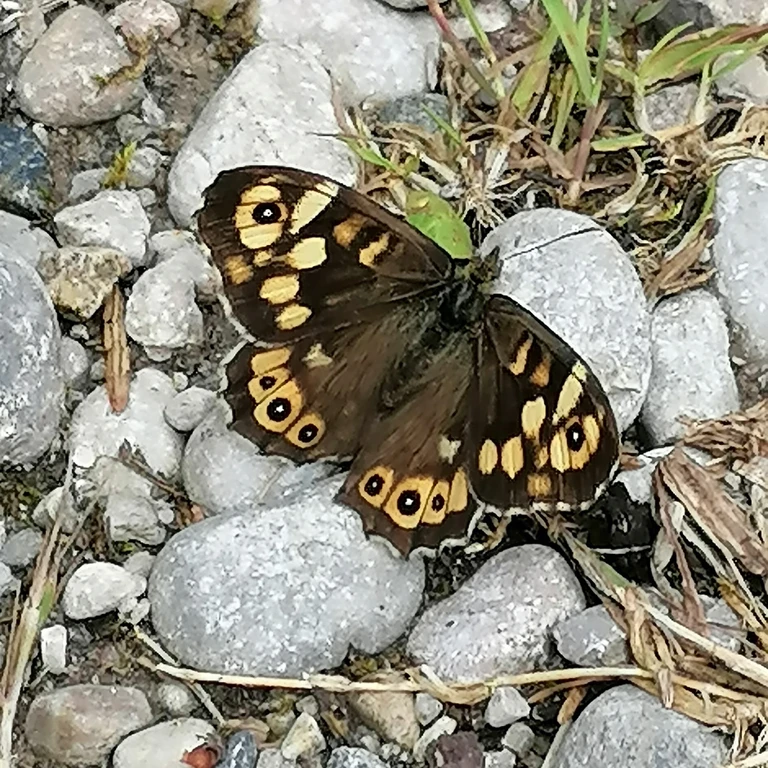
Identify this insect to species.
Pararge aegeria
